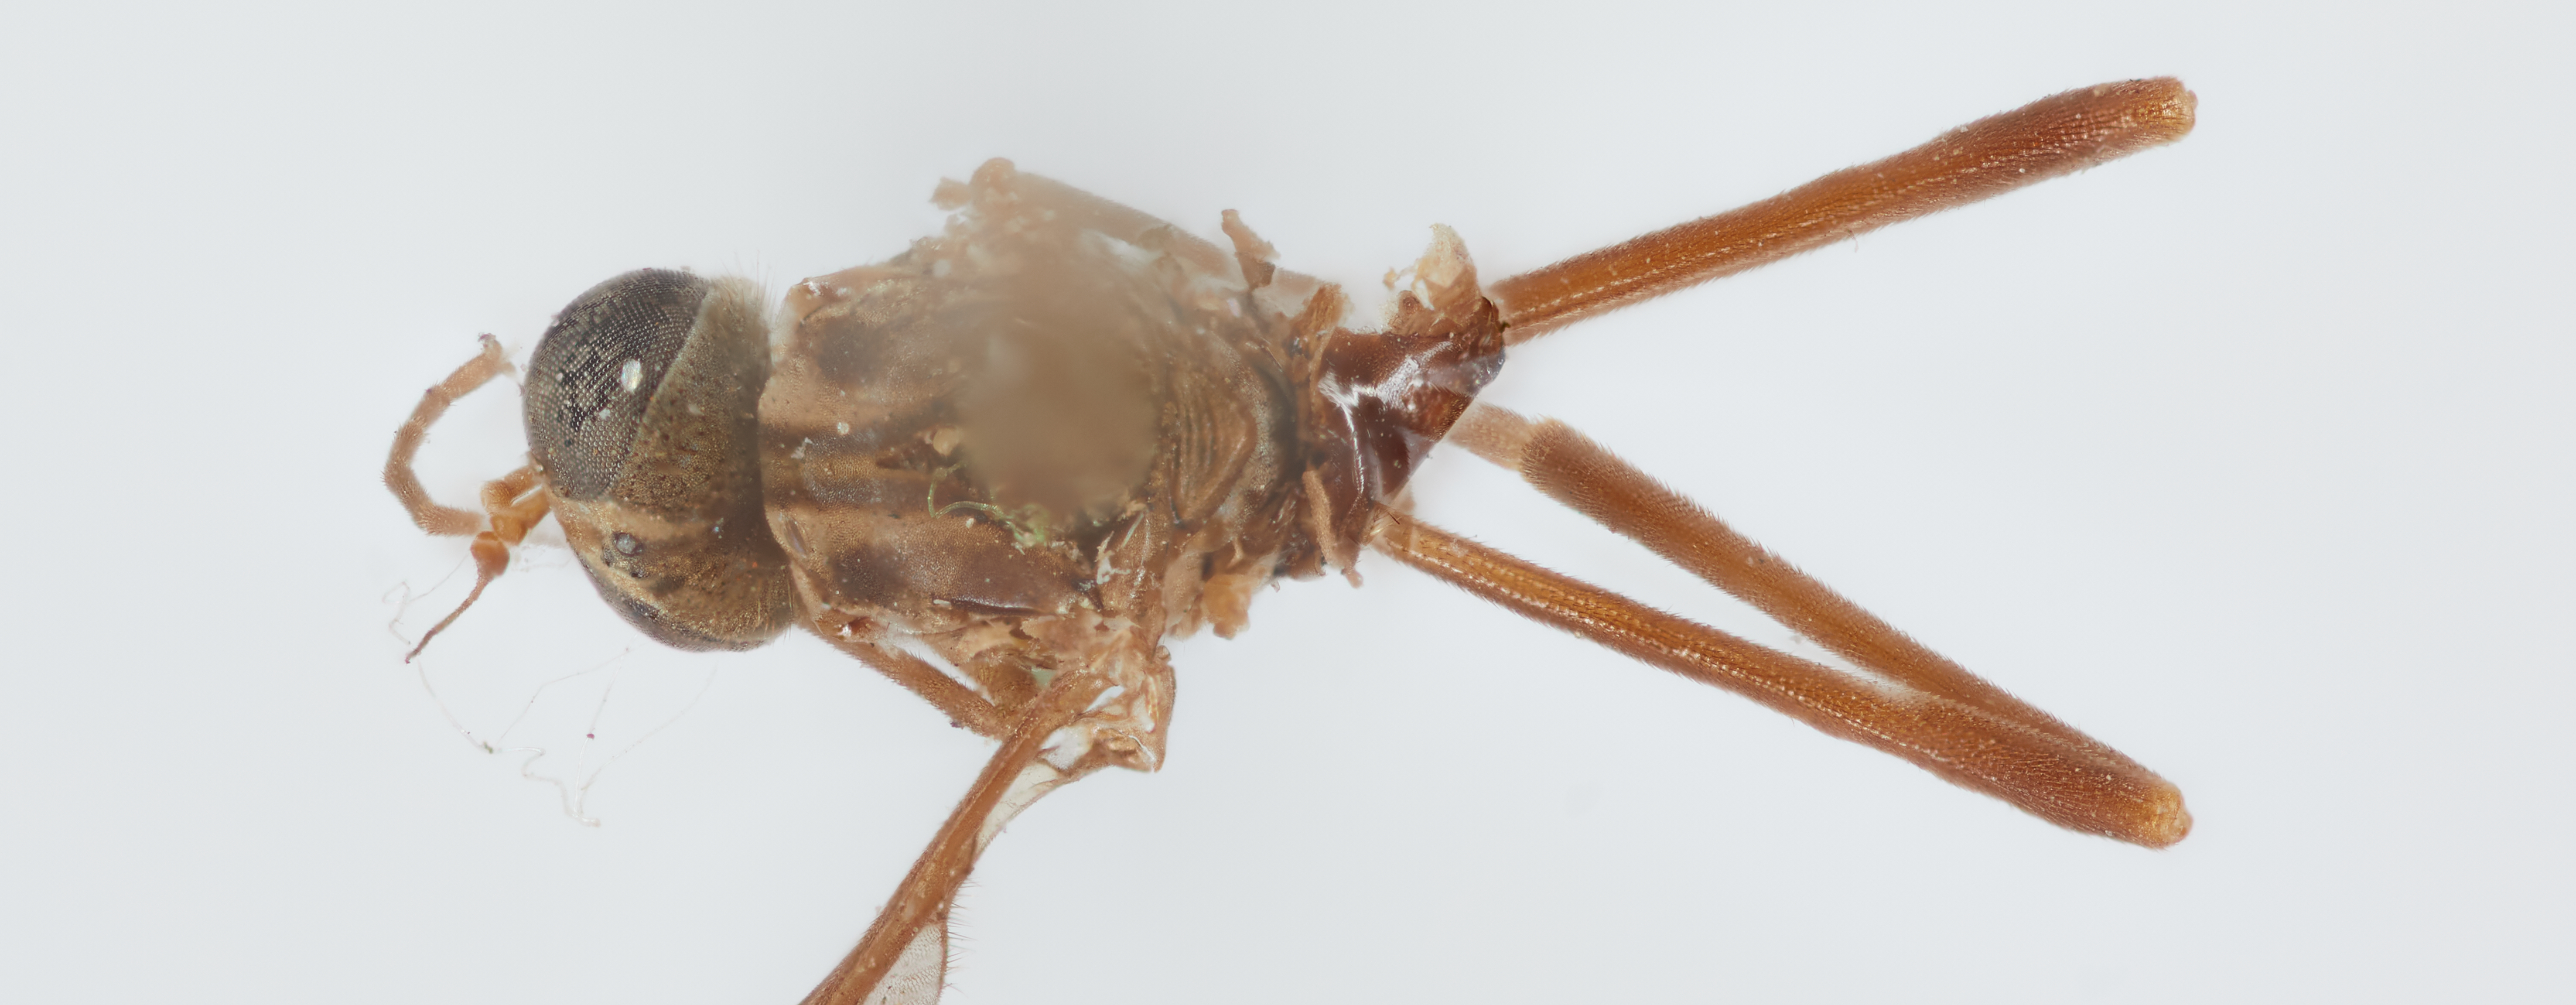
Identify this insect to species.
Vermileo opacus
